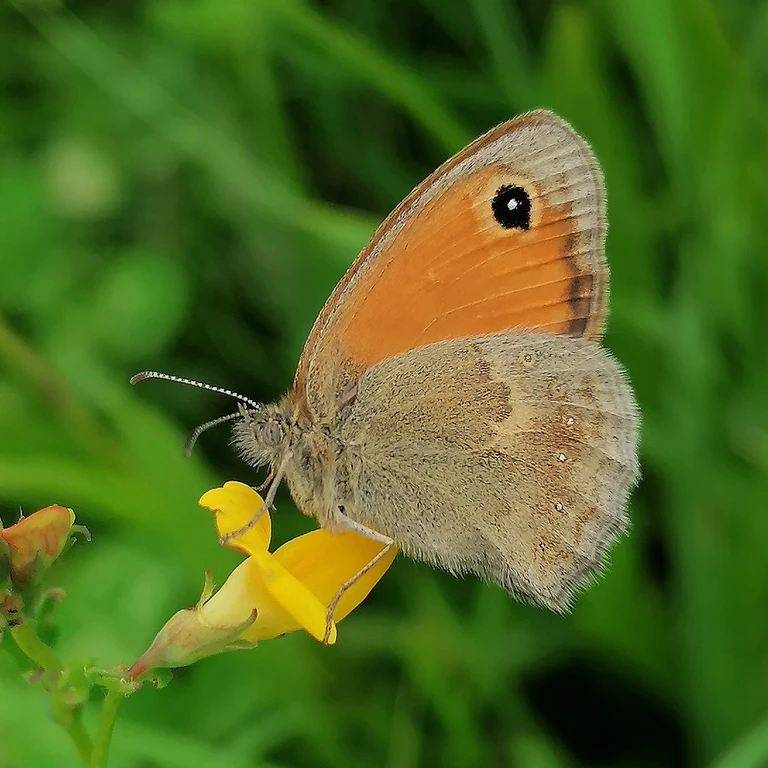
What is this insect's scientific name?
Coenonympha pamphilus
